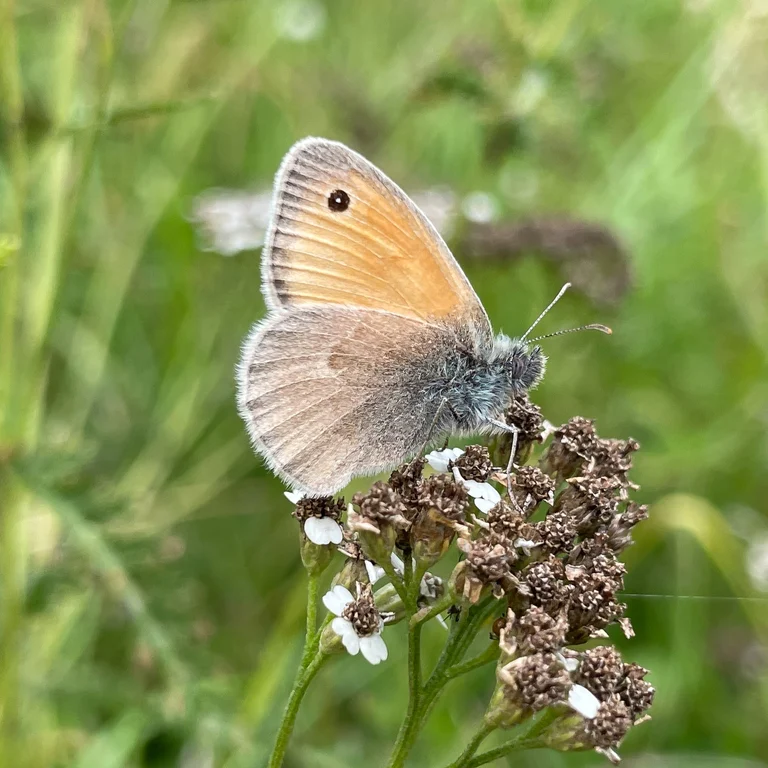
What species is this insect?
Coenonympha pamphilus
